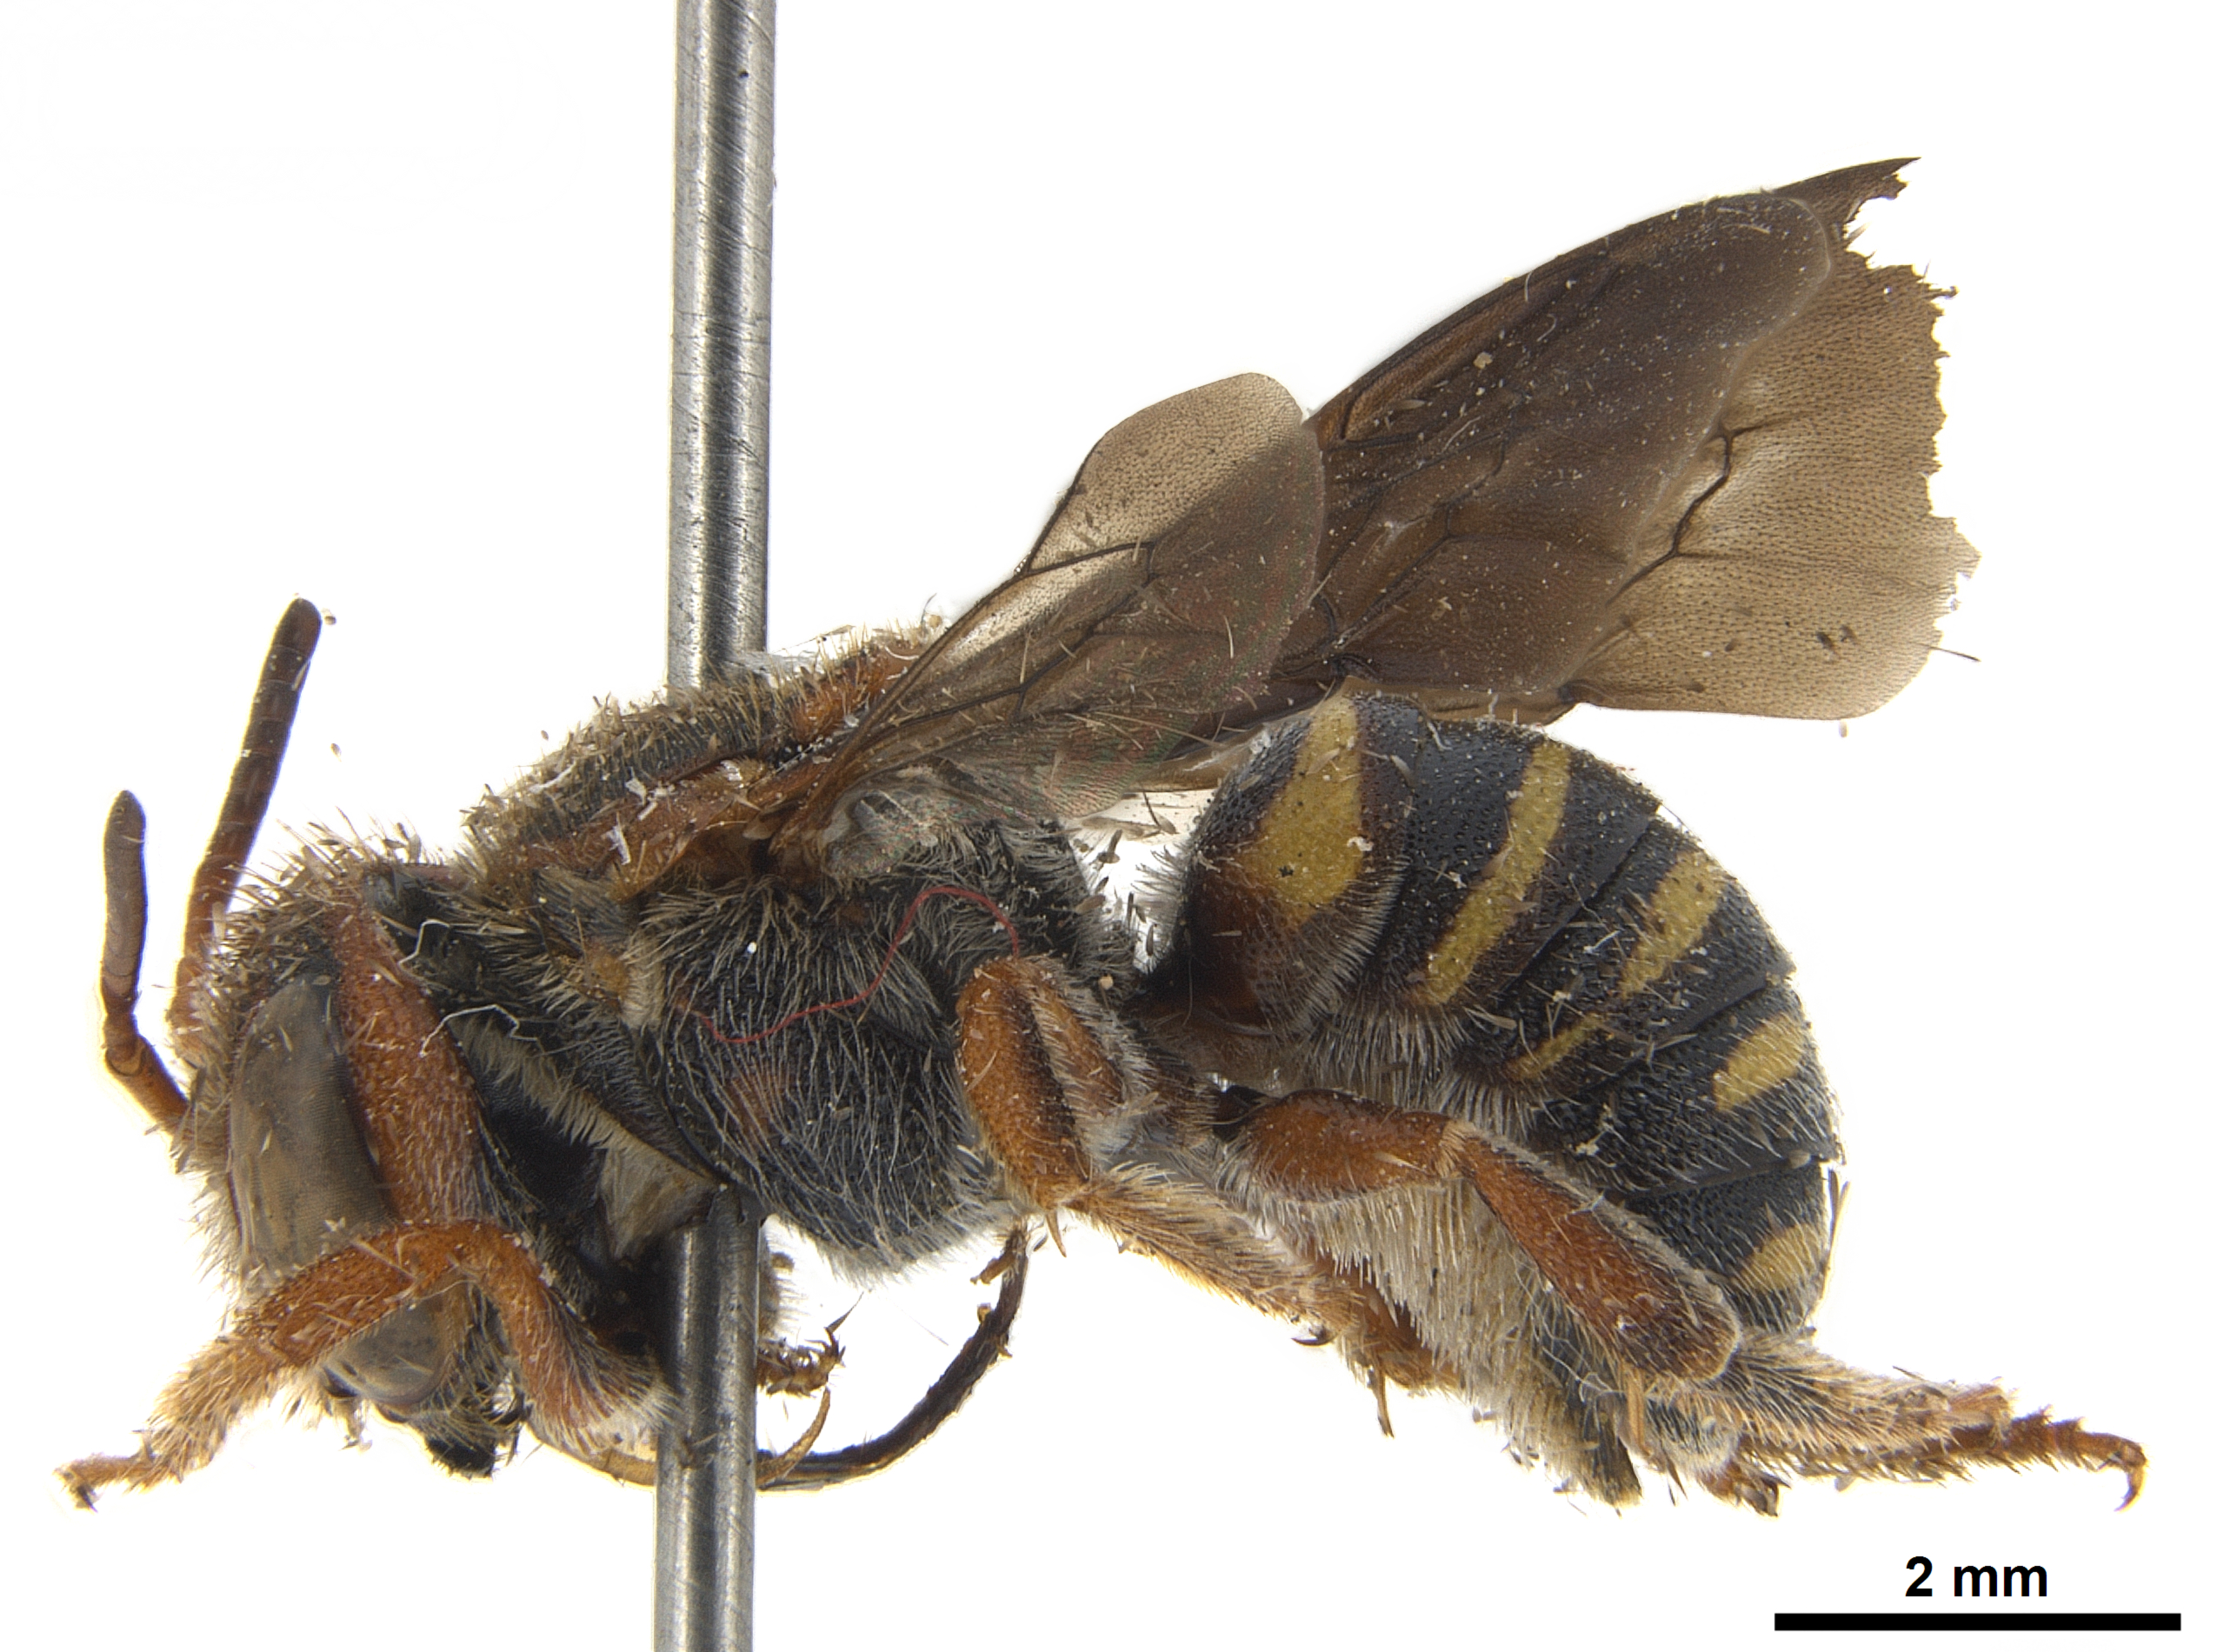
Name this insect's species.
Epanthidium tigrinum
